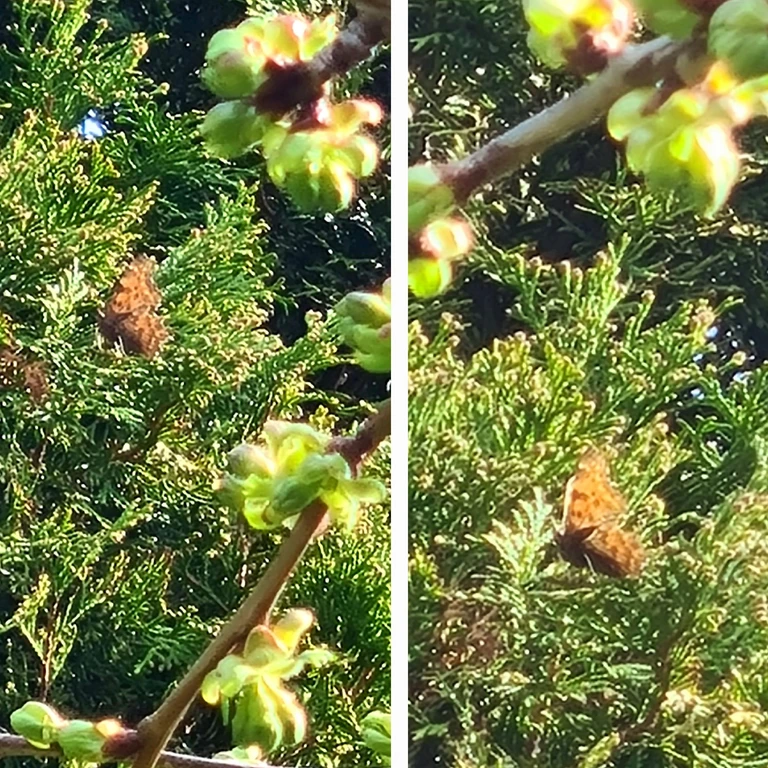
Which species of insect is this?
Polygonia c-album
